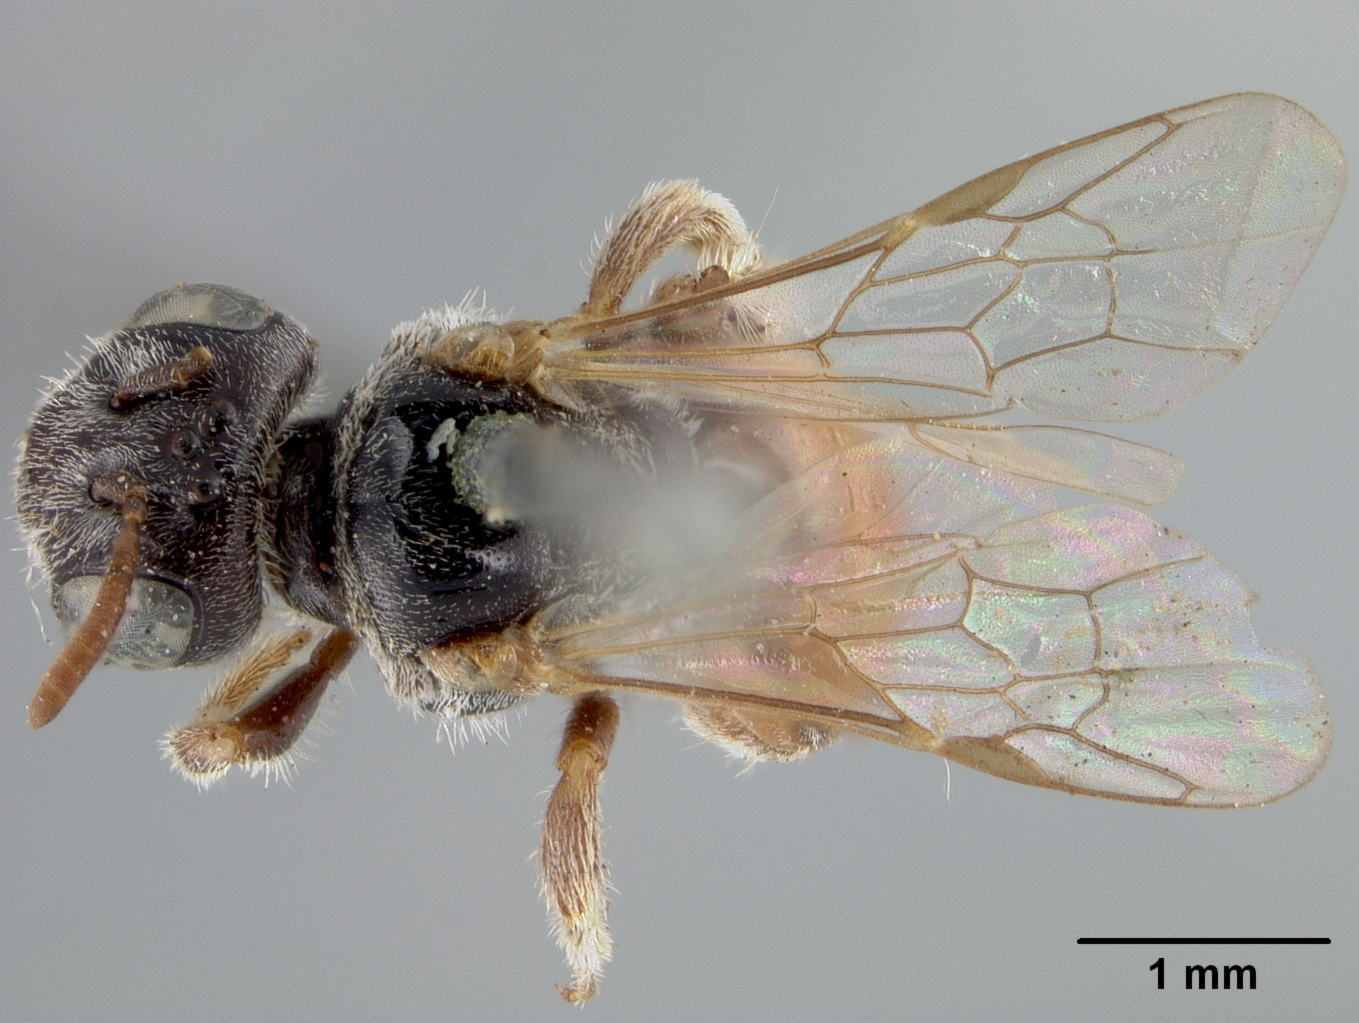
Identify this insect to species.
Panurginus callurus
